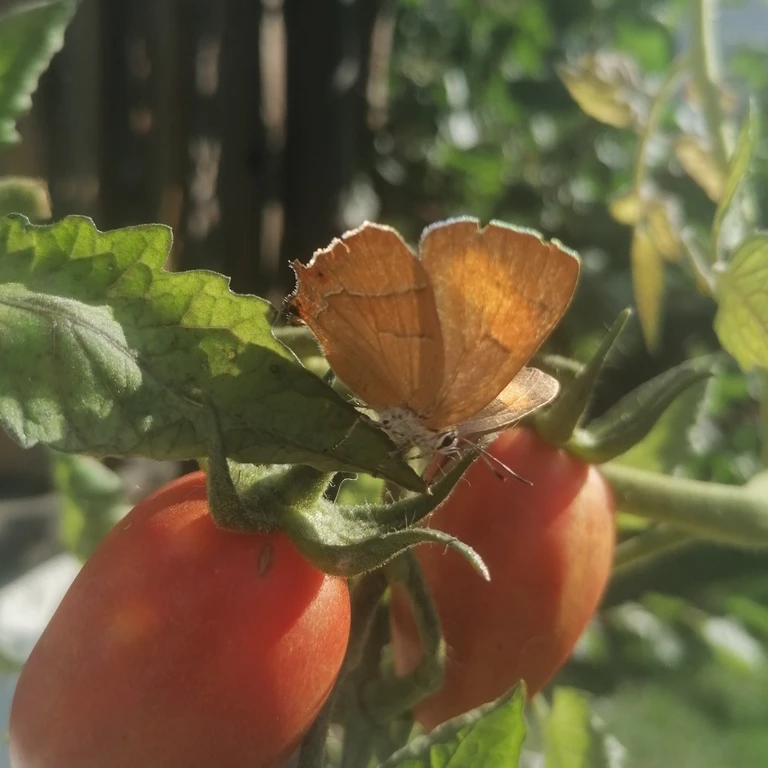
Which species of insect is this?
Thecla betulae
